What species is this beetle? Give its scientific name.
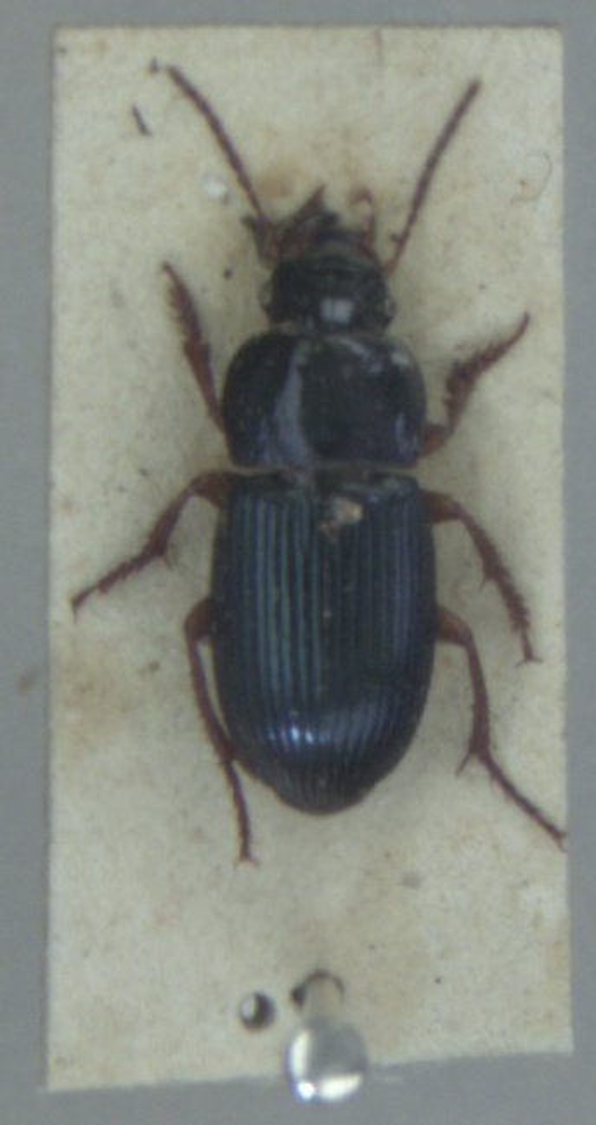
Harpalus rubripes
